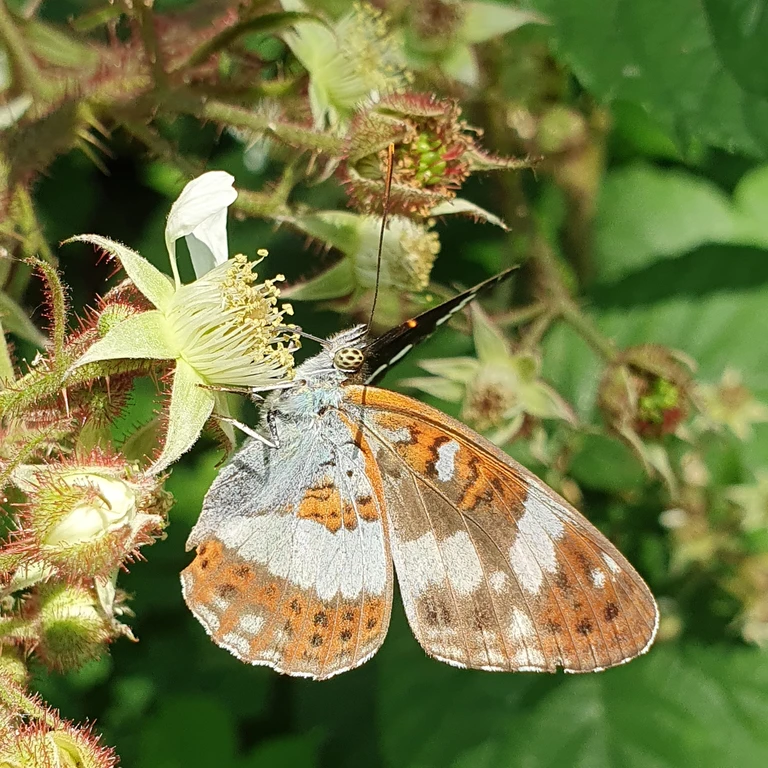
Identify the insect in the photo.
Limenitis camilla (also Ladoga camilla)
